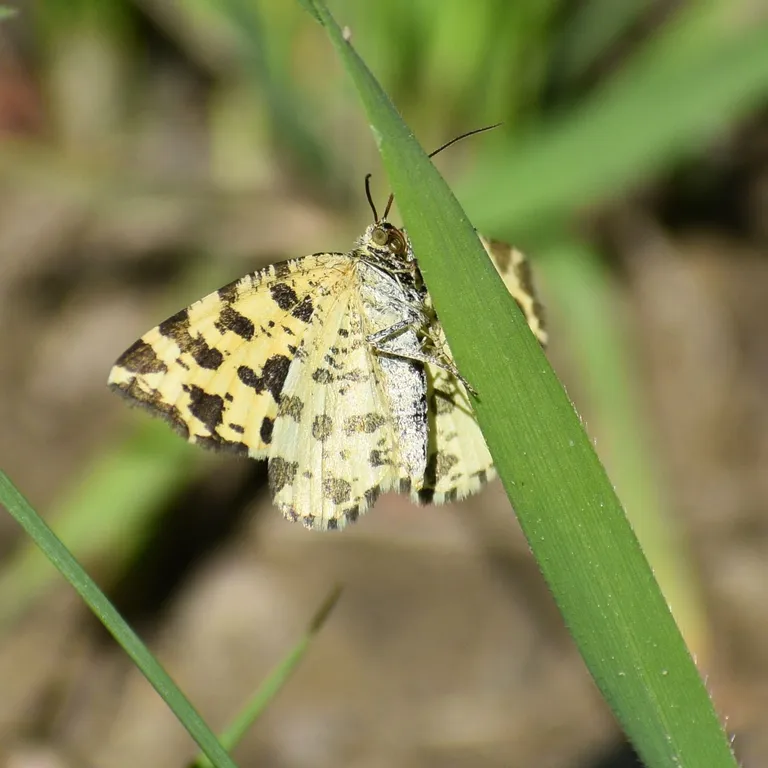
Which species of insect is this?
Pseudopanthera macularia
